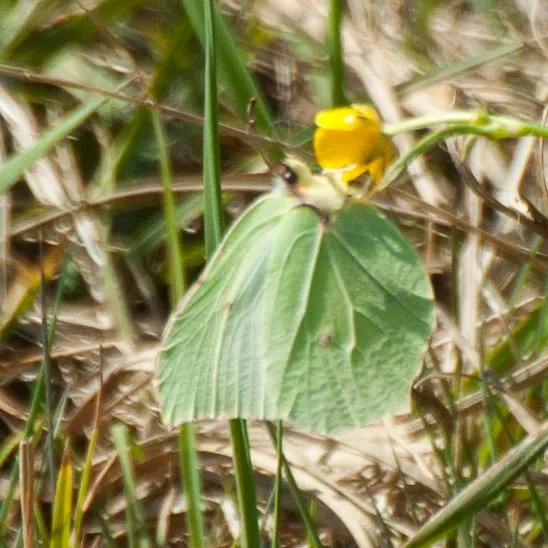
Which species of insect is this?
Gonepteryx rhamni
